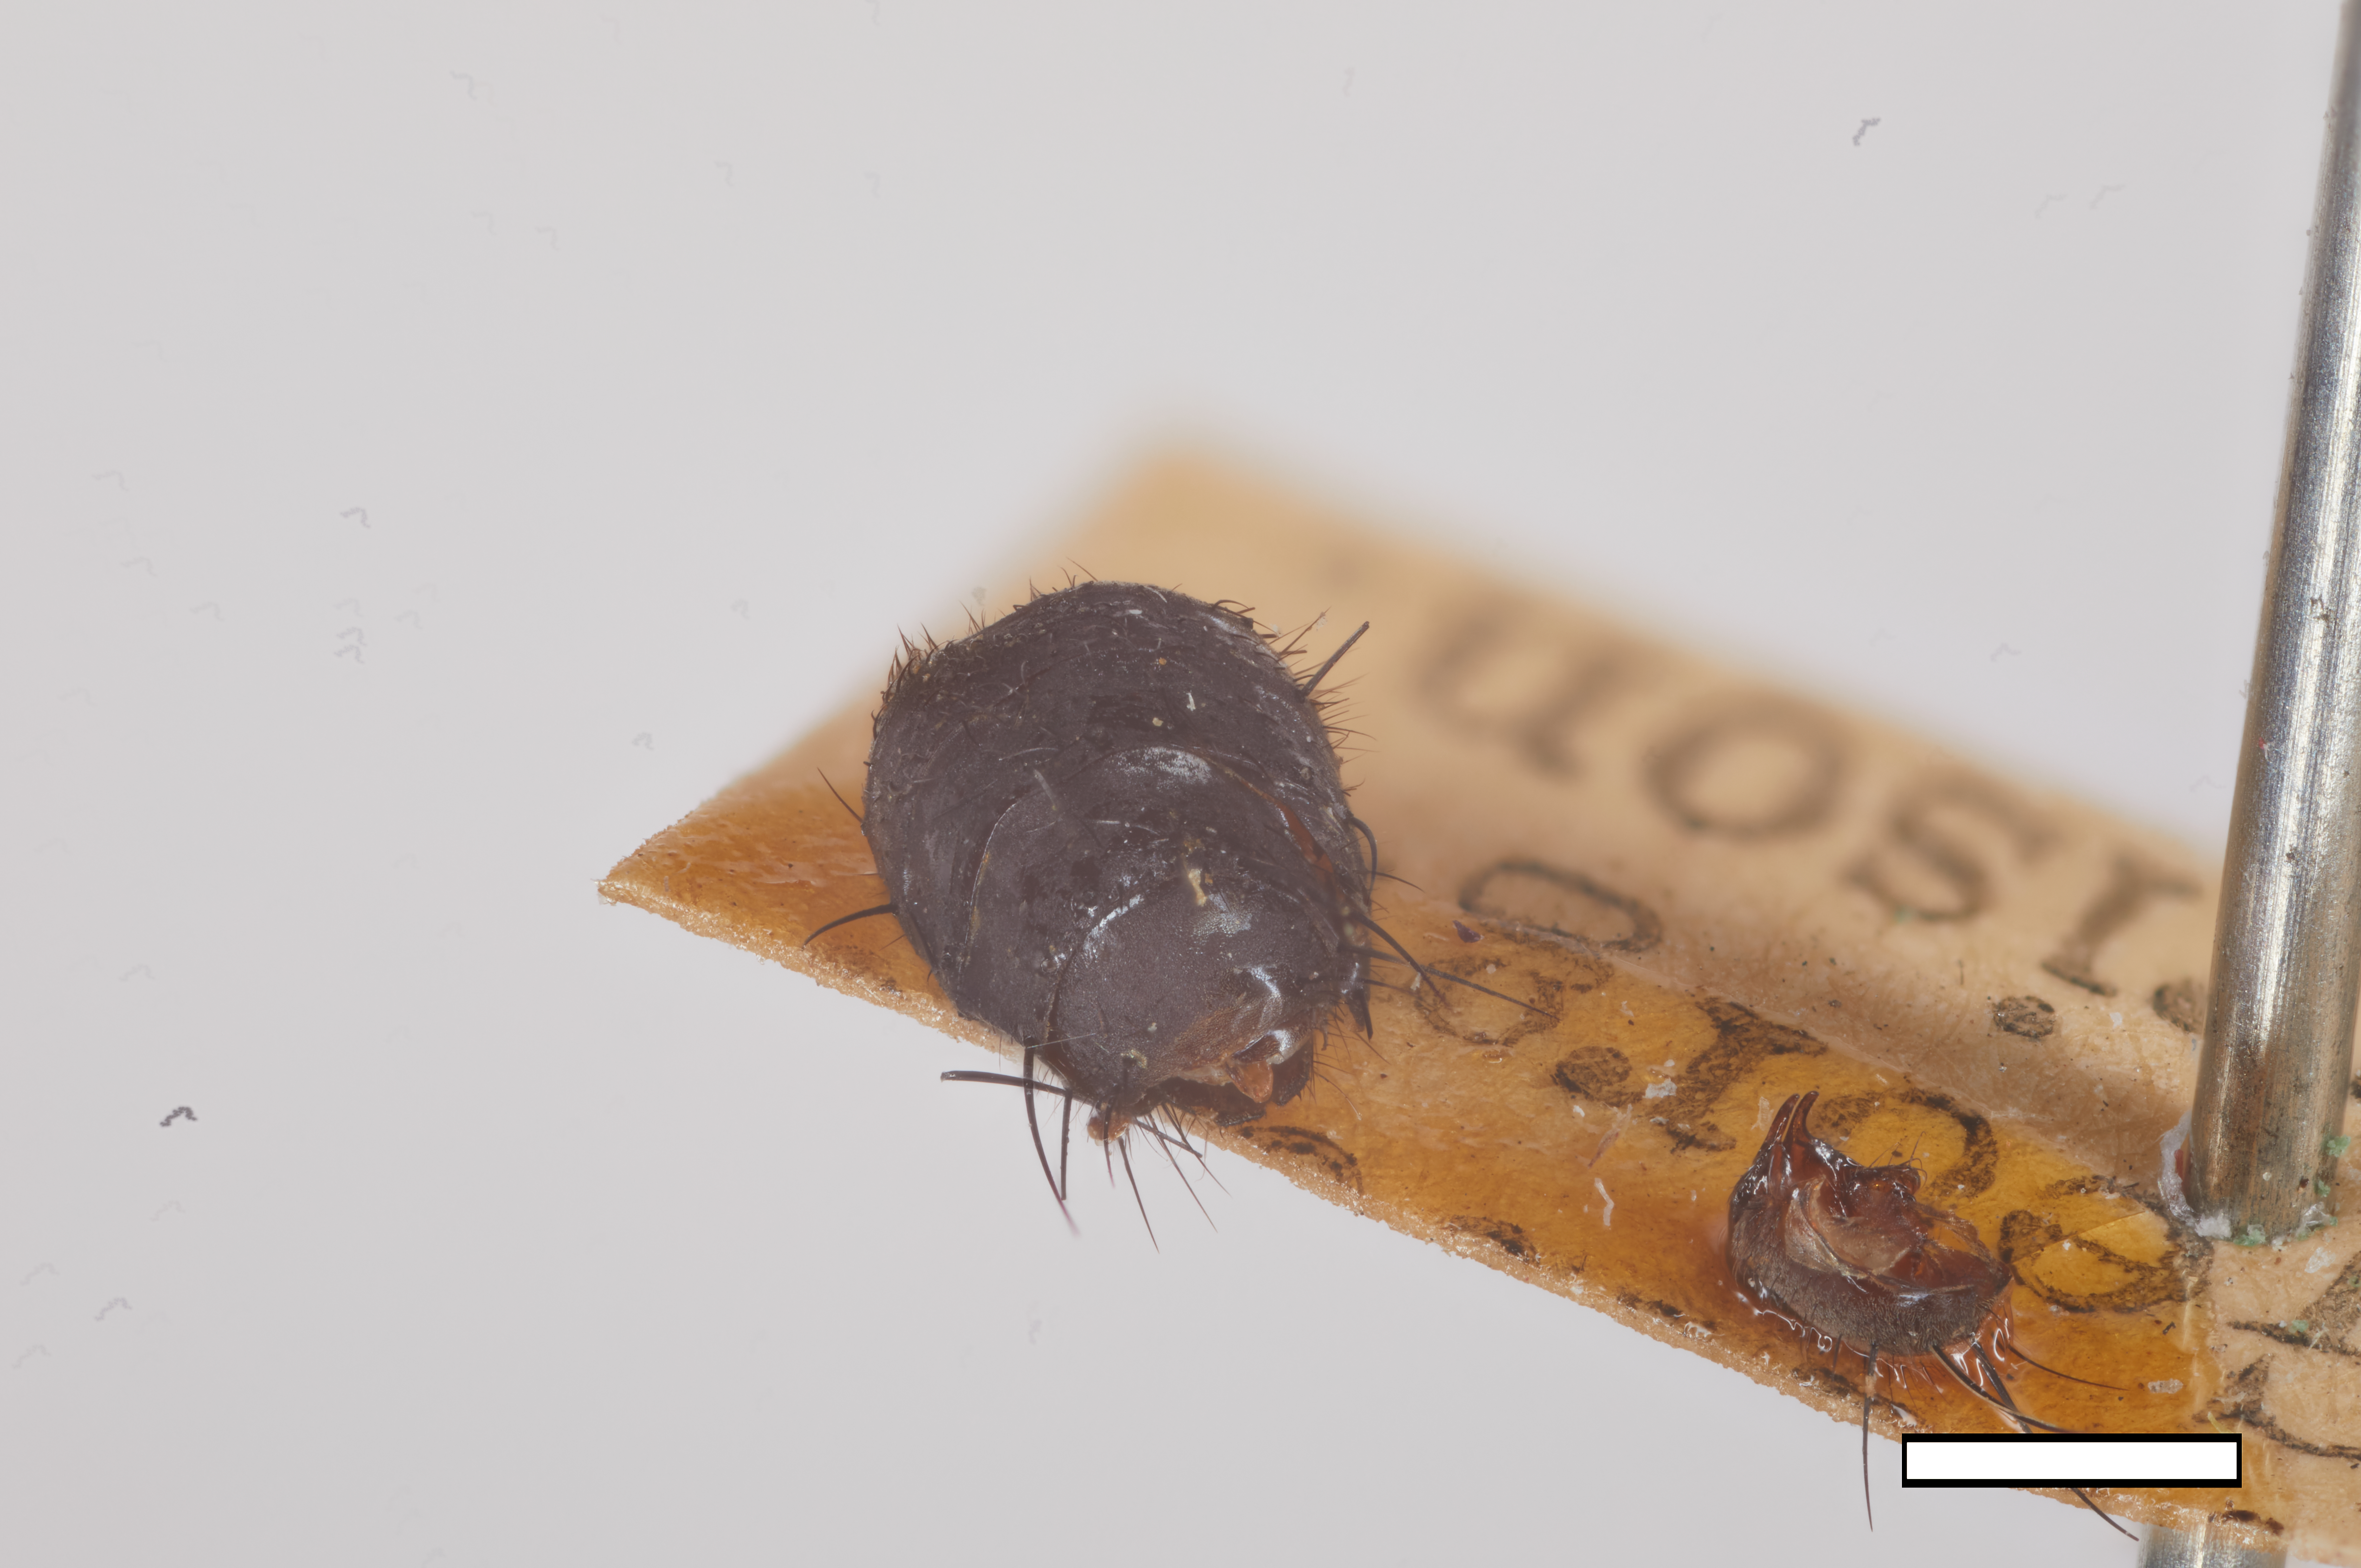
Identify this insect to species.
Xenoppia hypopygialis (also Microcerella hypopygialis)
